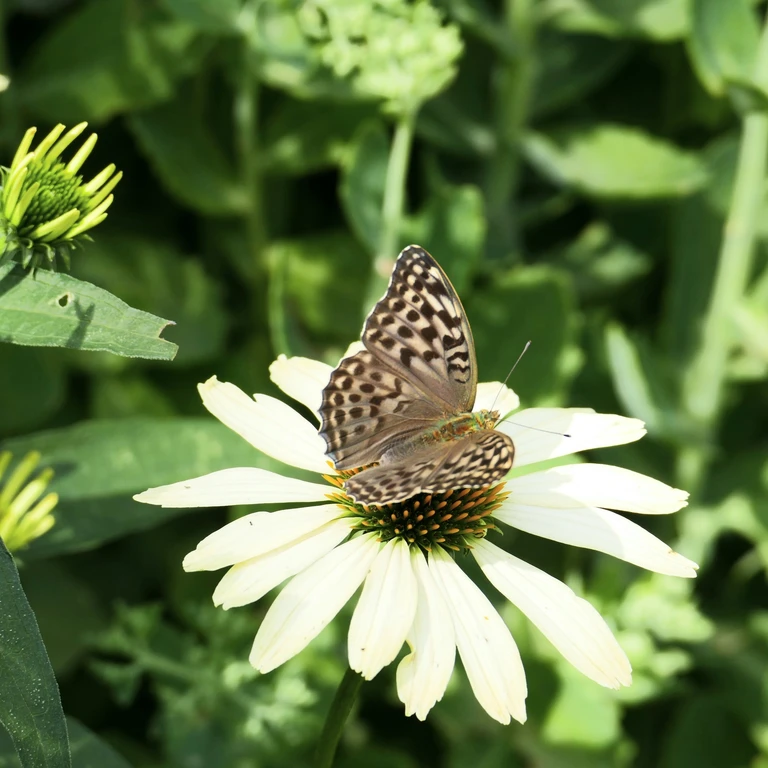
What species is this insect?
Argynnis paphia
